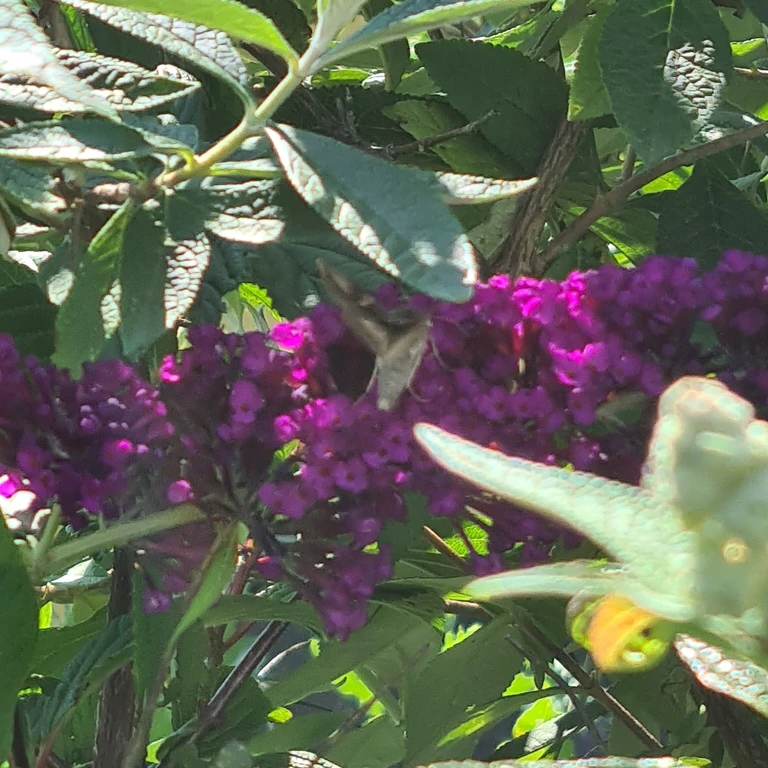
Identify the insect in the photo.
Autographa gamma
